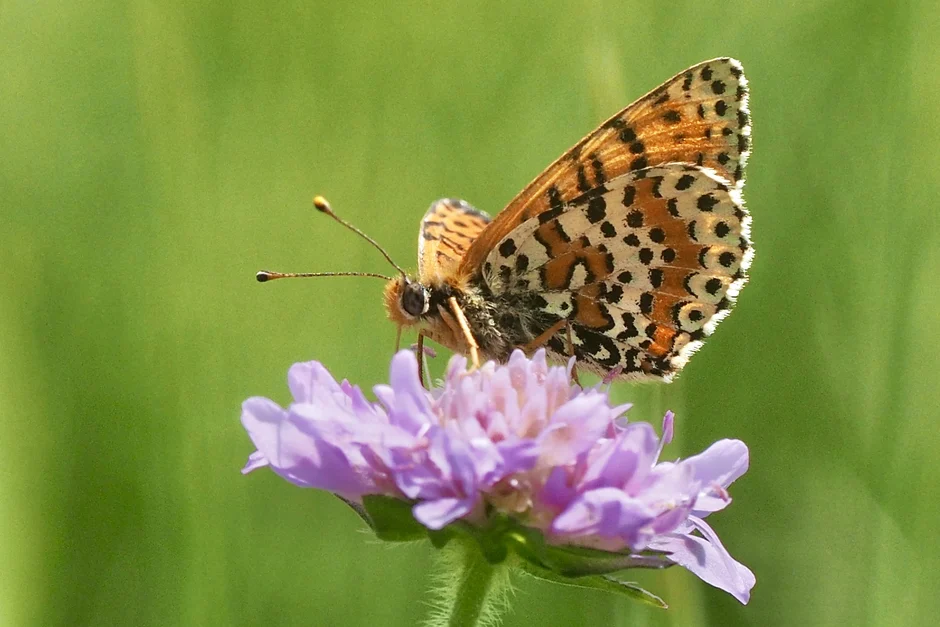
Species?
Melitaea didyma
